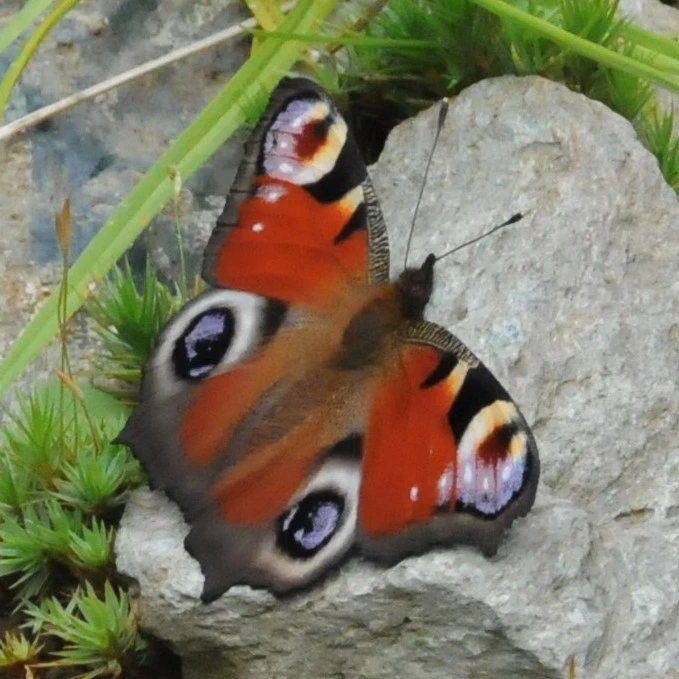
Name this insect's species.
Aglais io
